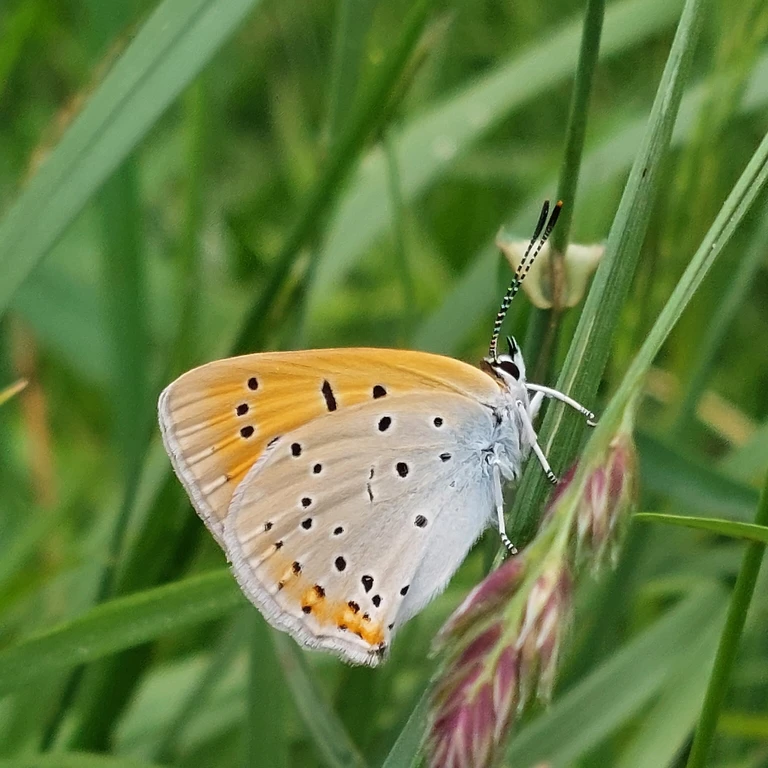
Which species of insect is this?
Lycaena dispar
